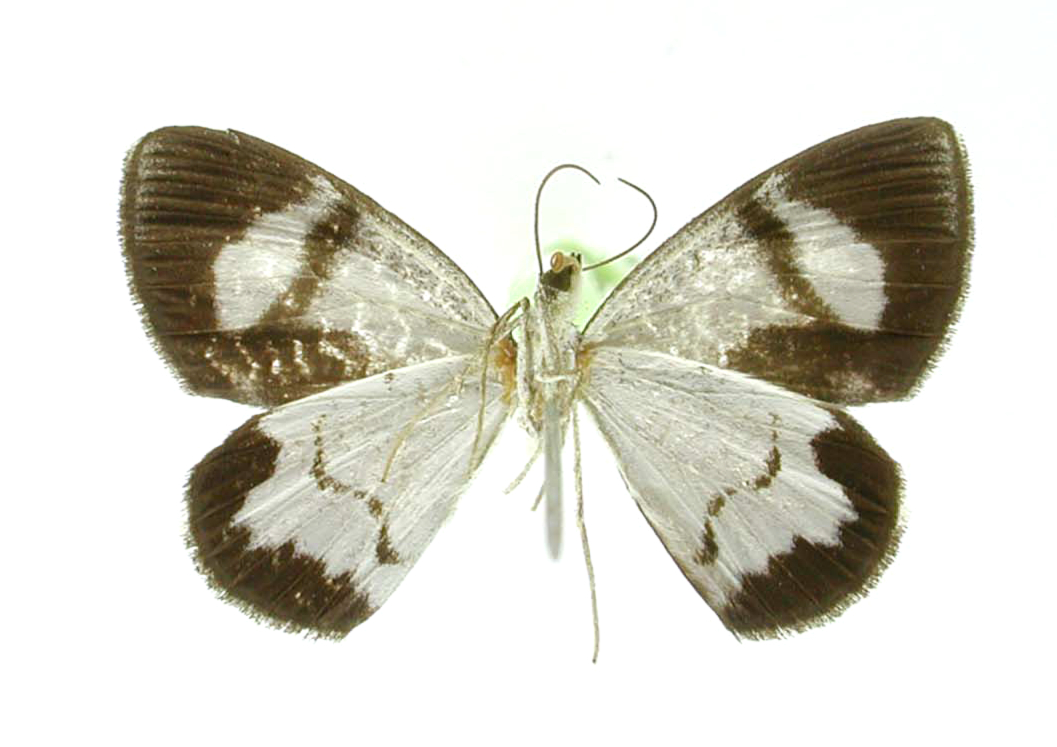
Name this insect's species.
Erateina flebilis
